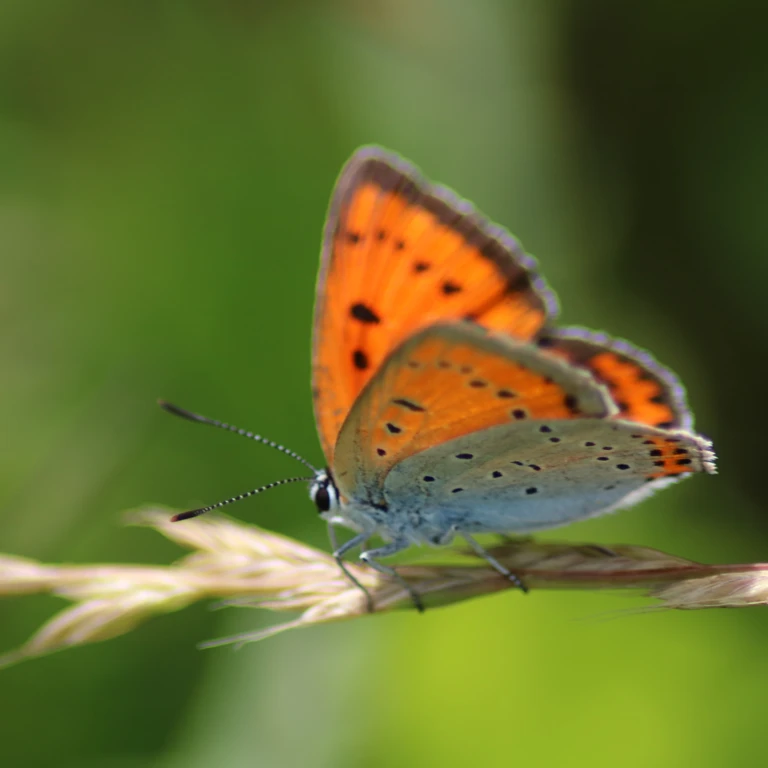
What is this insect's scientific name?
Lycaena dispar
